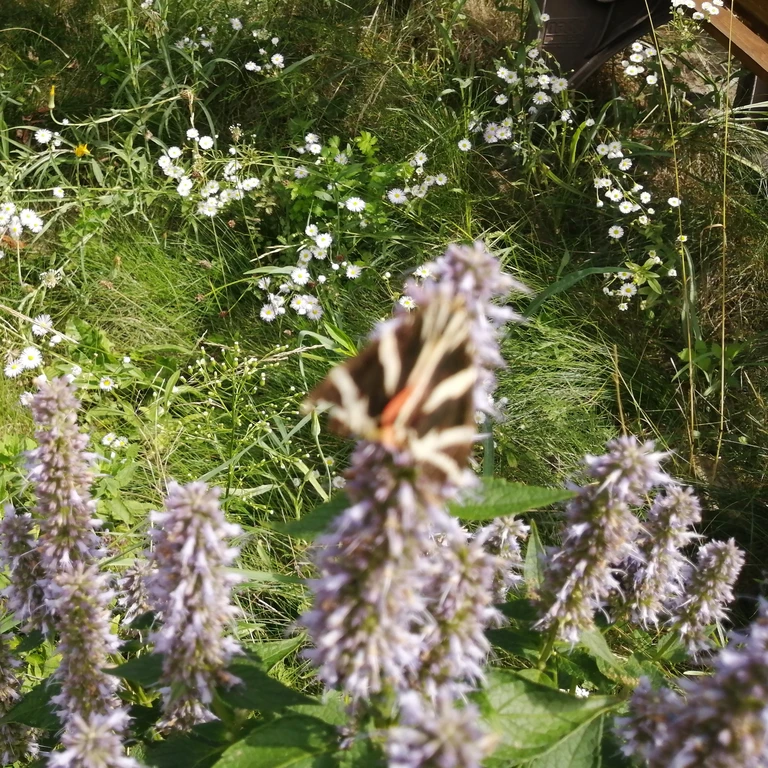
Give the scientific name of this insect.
Euplagia quadripunctaria
